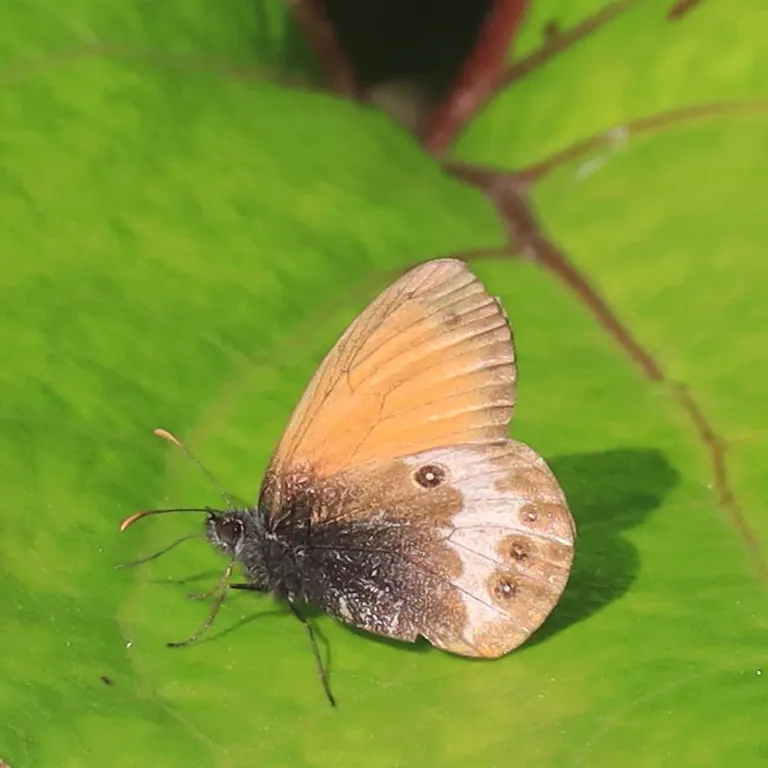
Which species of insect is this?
Coenonympha arcania
